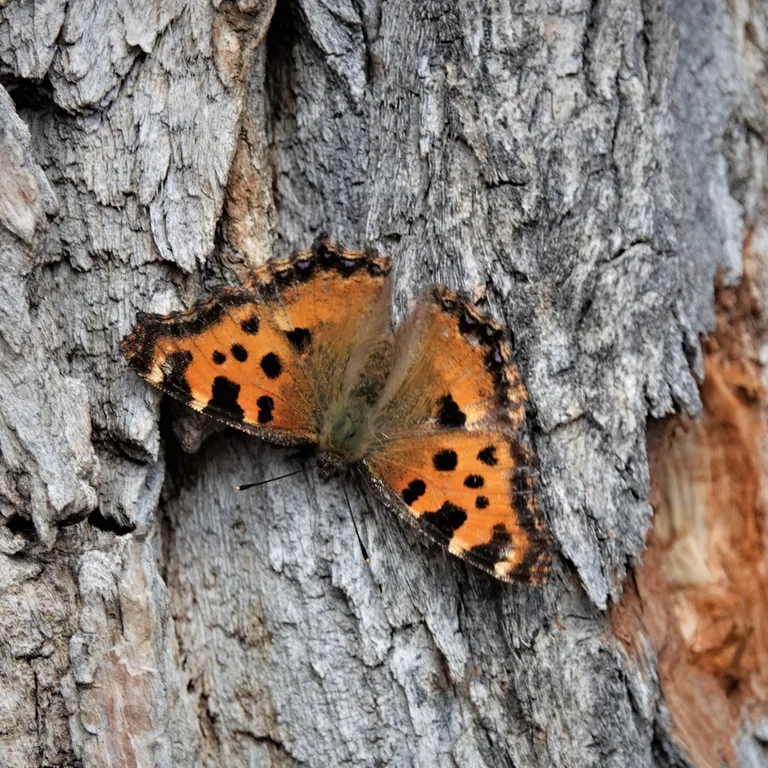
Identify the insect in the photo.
Nymphalis polychloros
